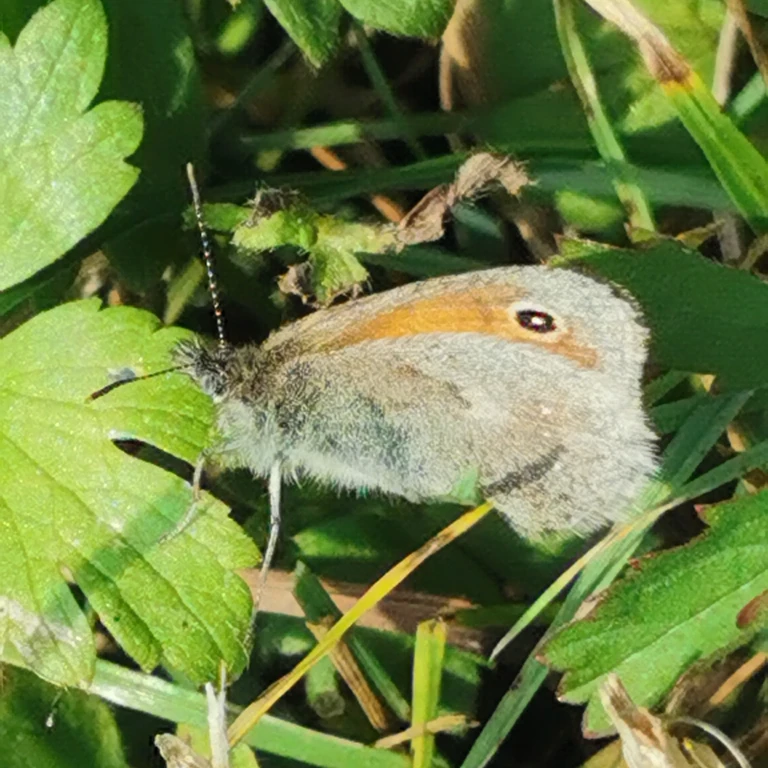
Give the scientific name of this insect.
Coenonympha pamphilus
